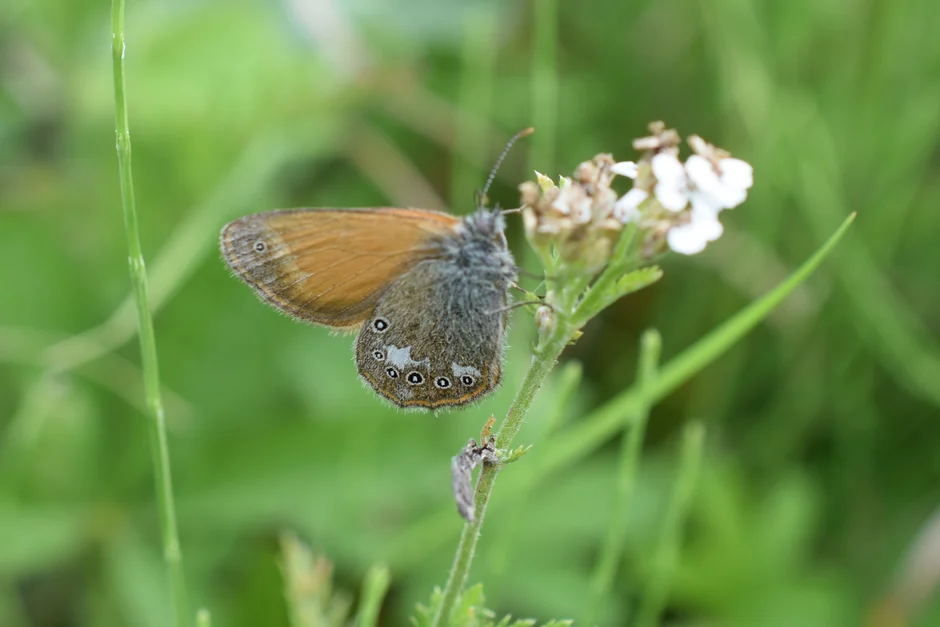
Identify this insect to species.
Coenonympha glycerion (also Coenonympha iphis)
